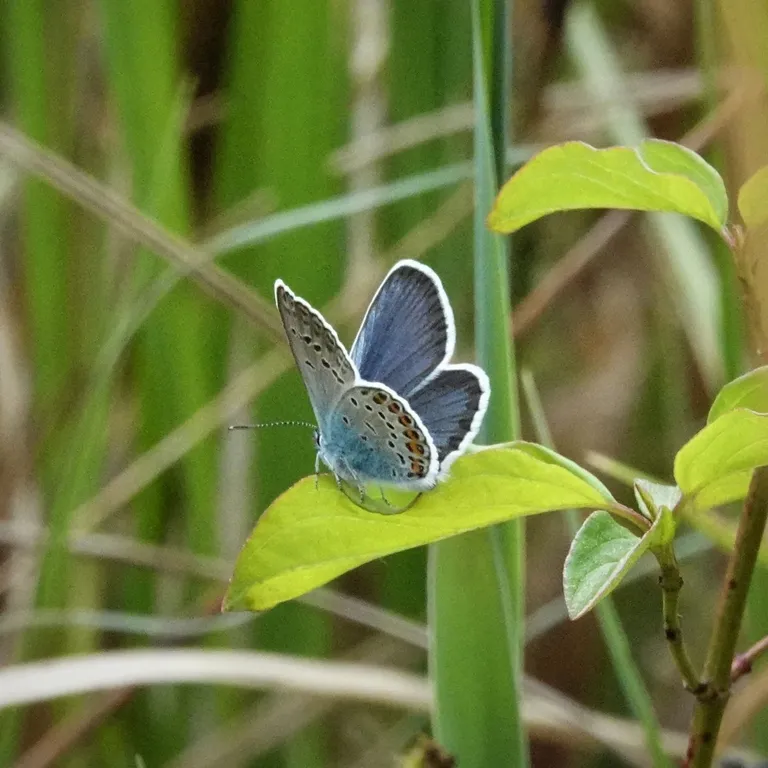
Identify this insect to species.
Plebejus argus
